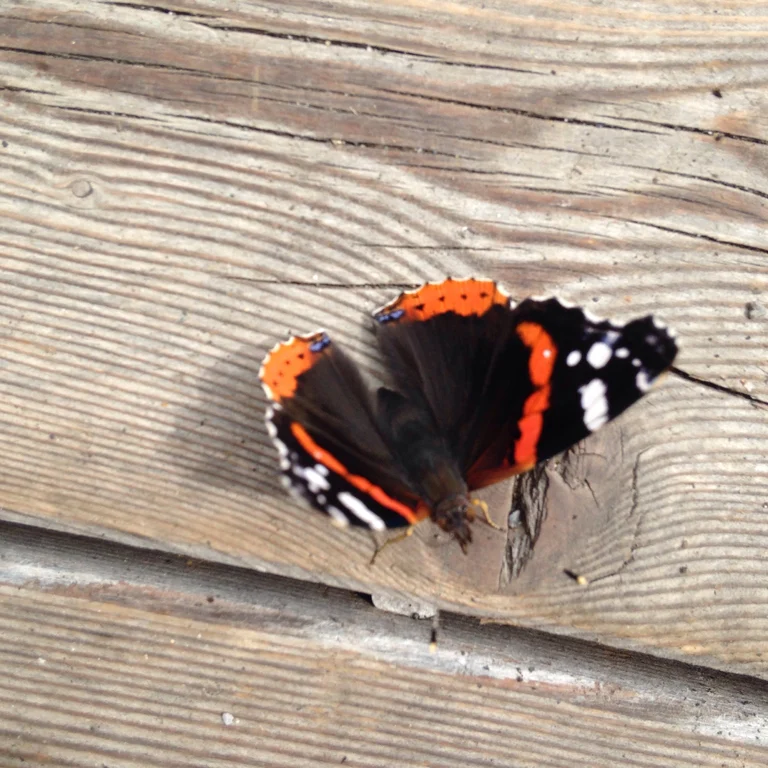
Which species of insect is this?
Vanessa atalanta
